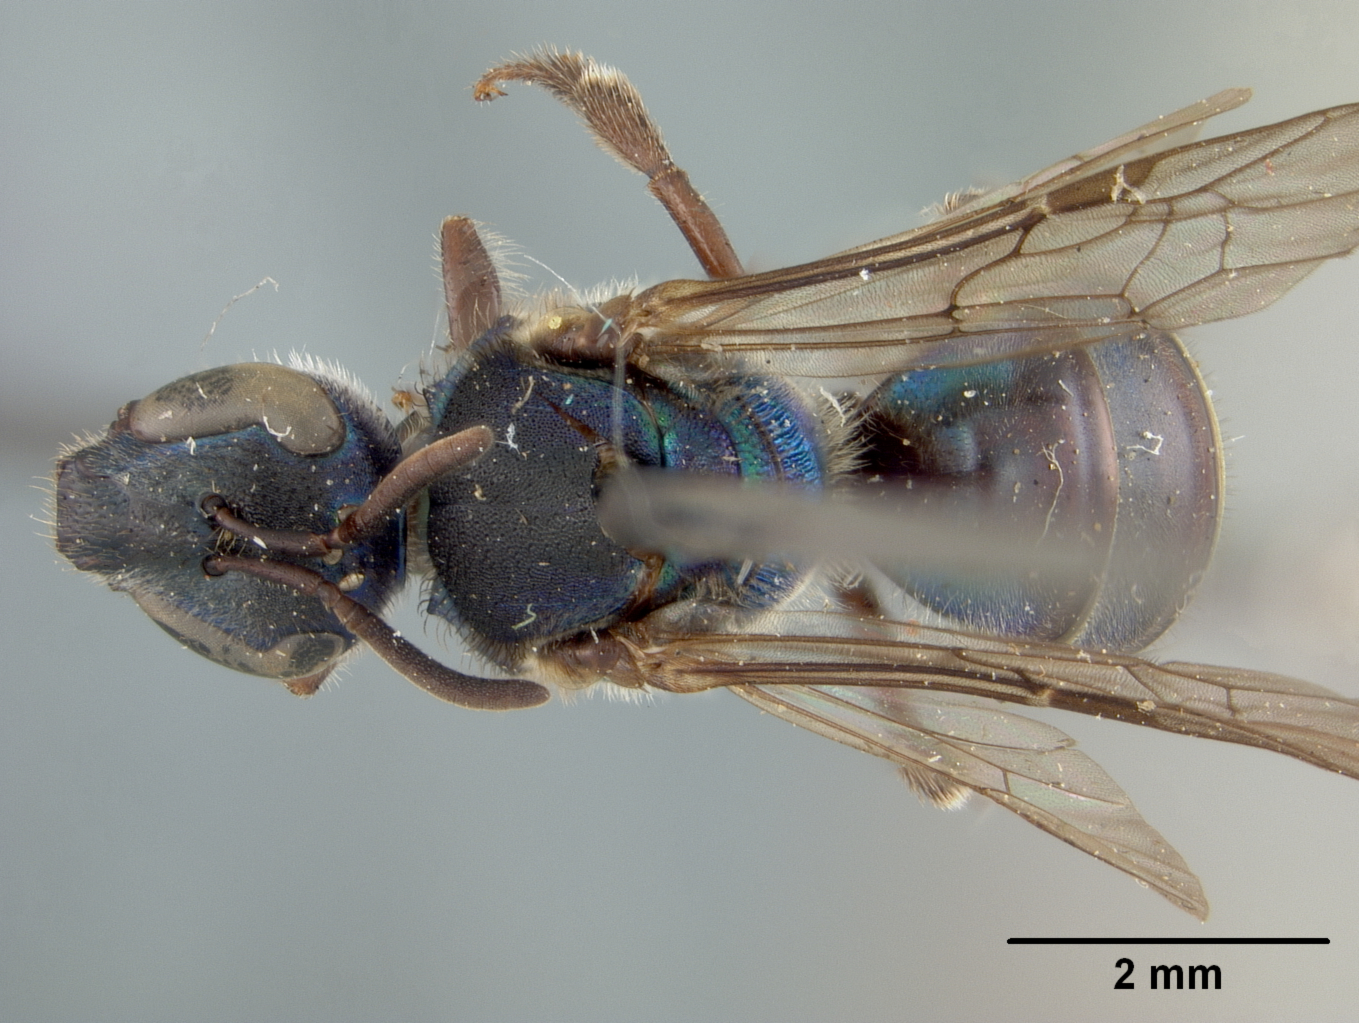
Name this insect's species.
Augochlora quiriguensis
